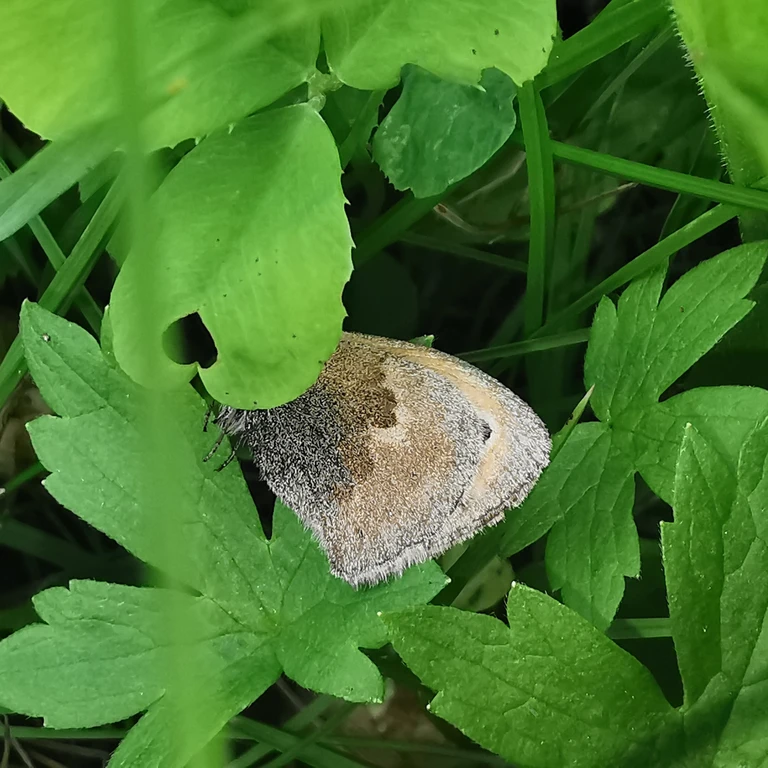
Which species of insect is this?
Coenonympha pamphilus
